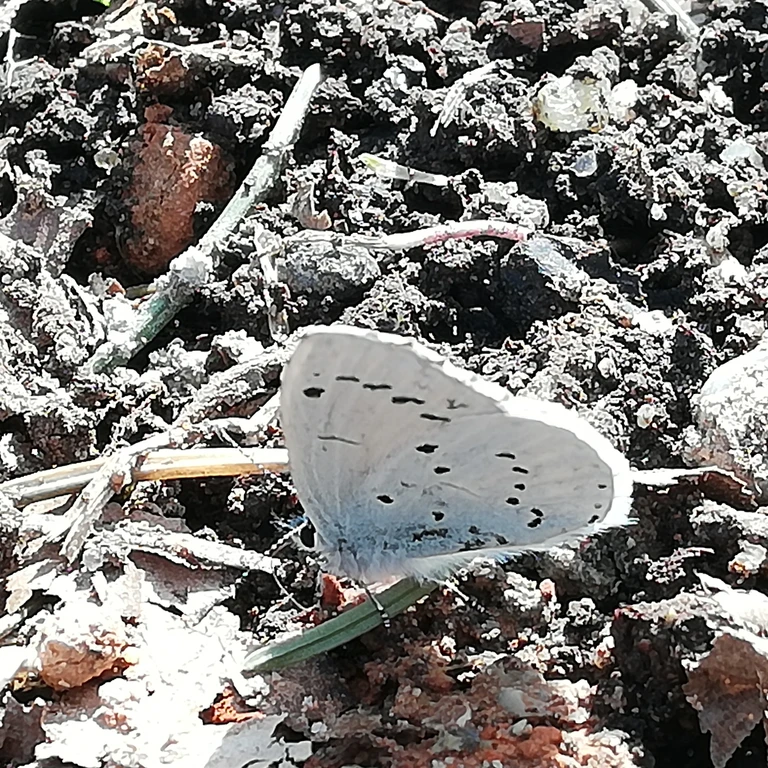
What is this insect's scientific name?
Celastrina argiolus
